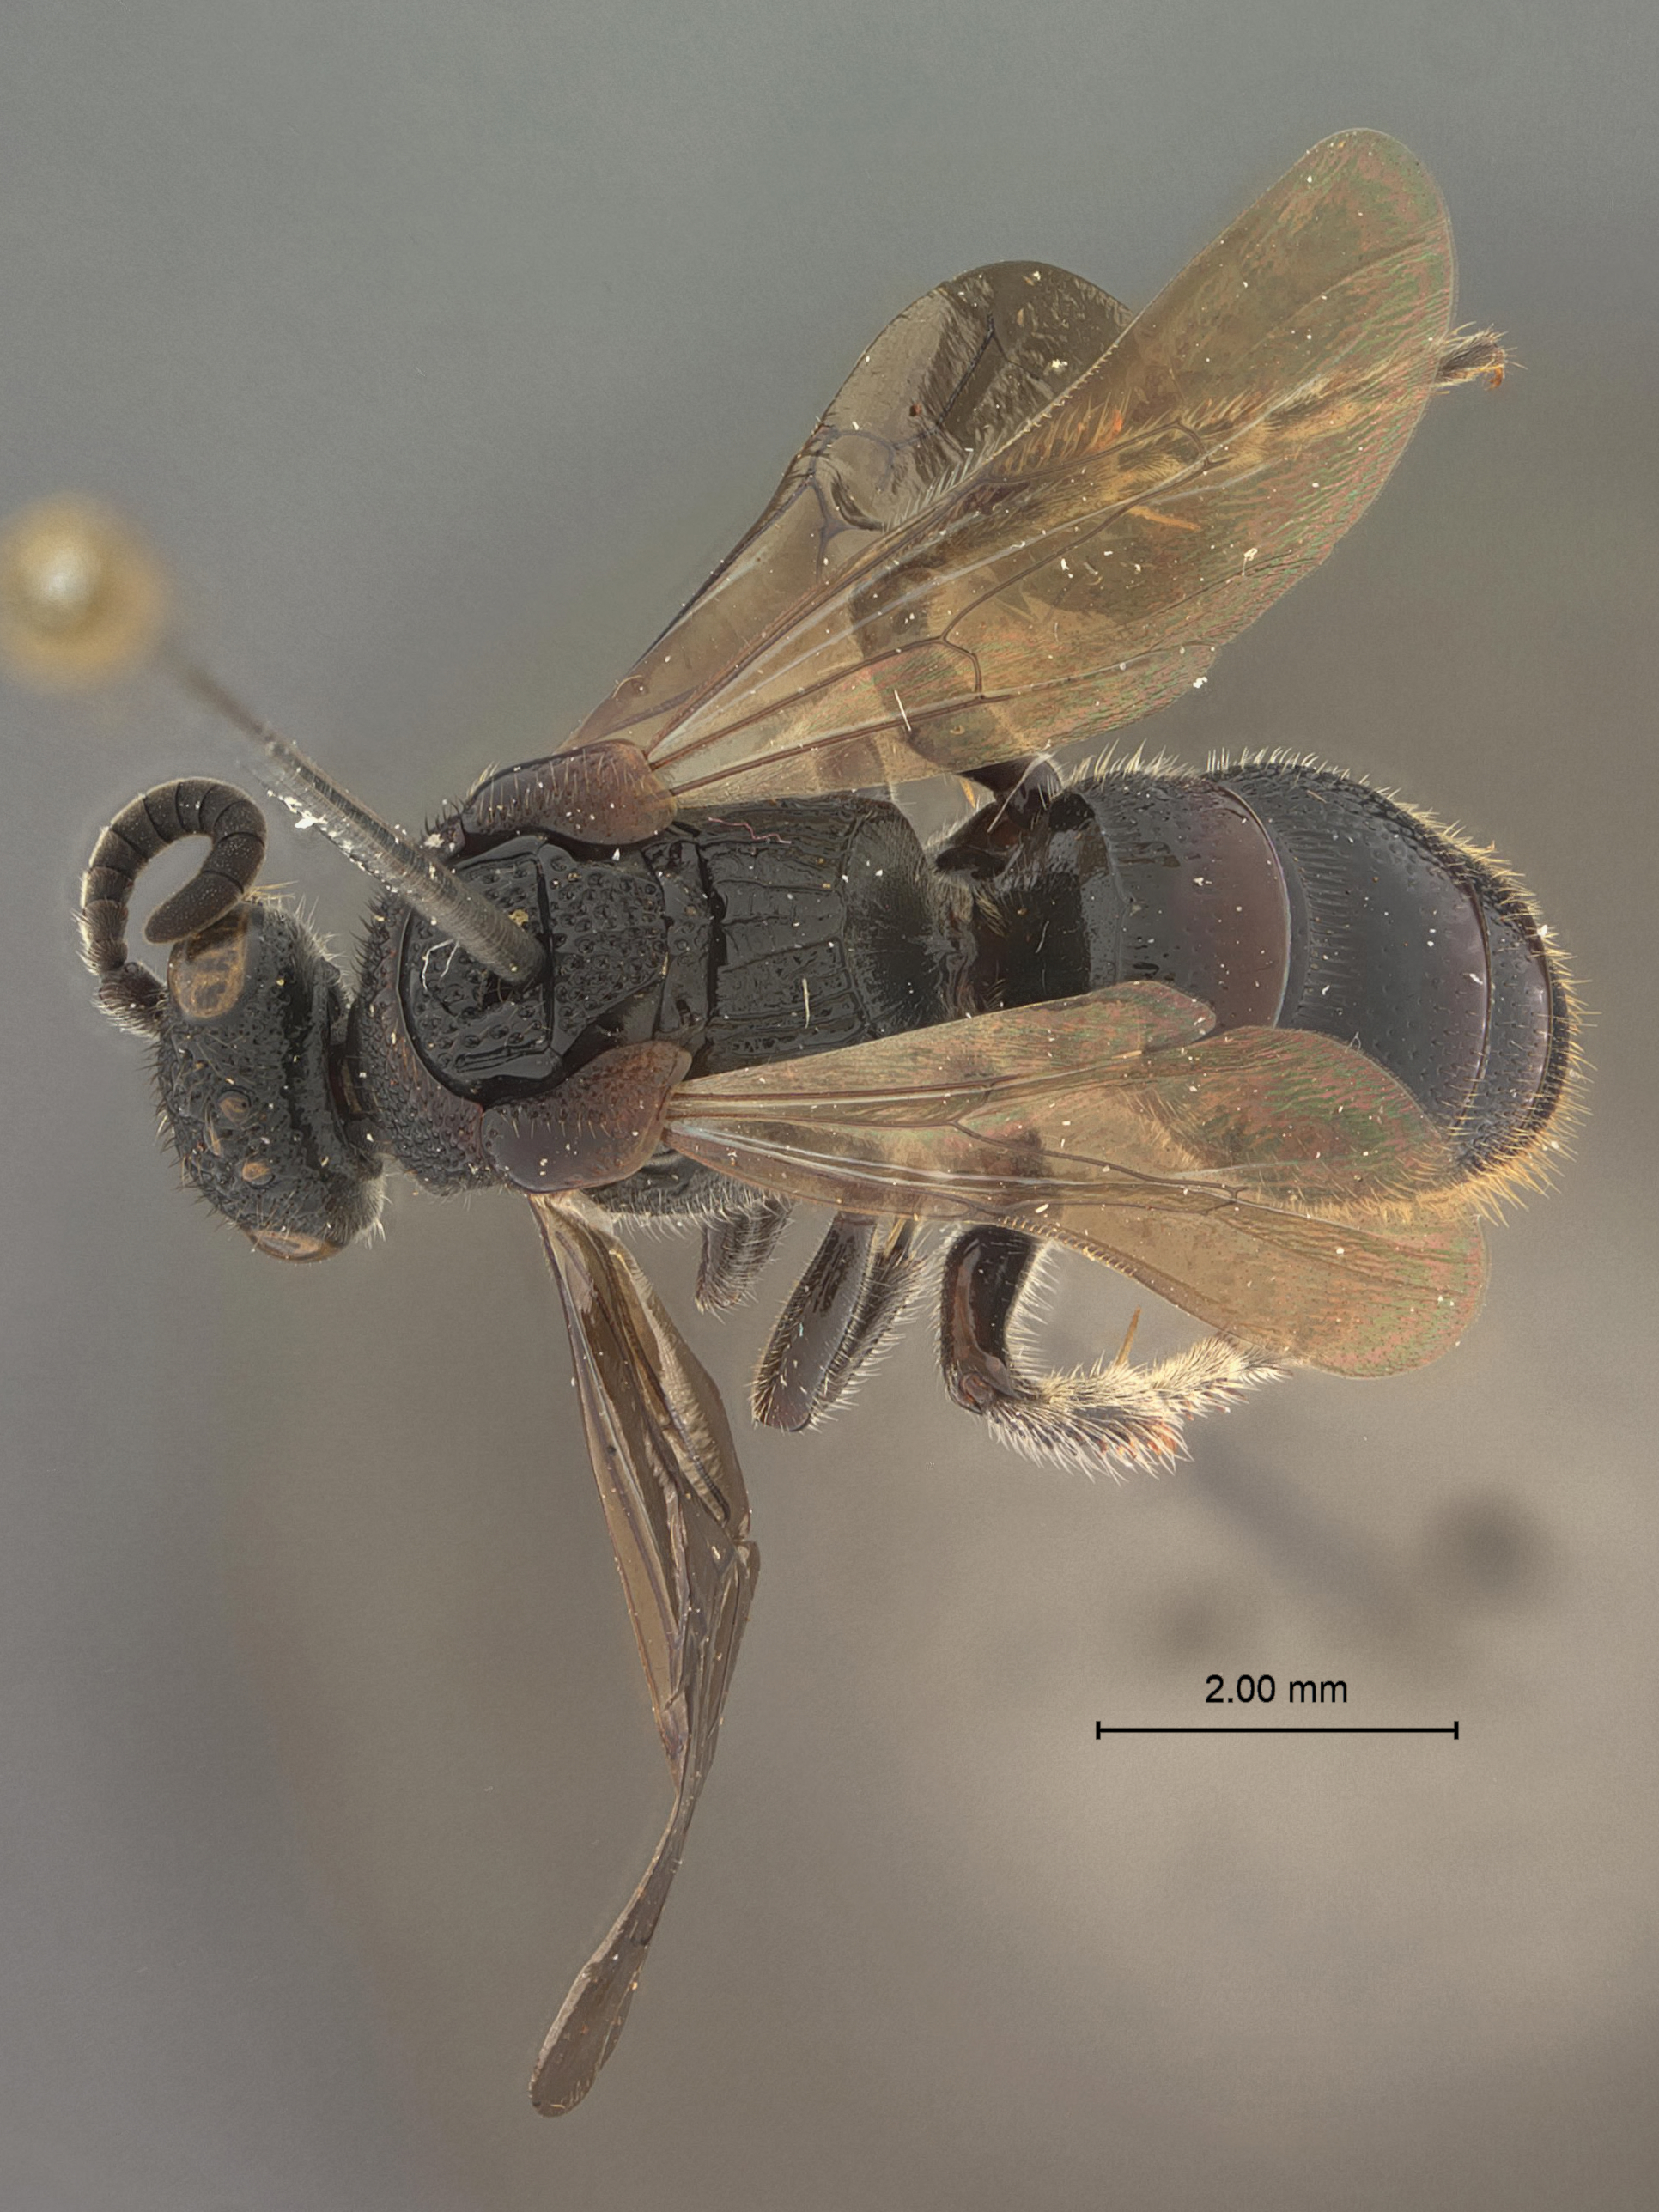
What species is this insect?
Tiphia fenchihuensis
